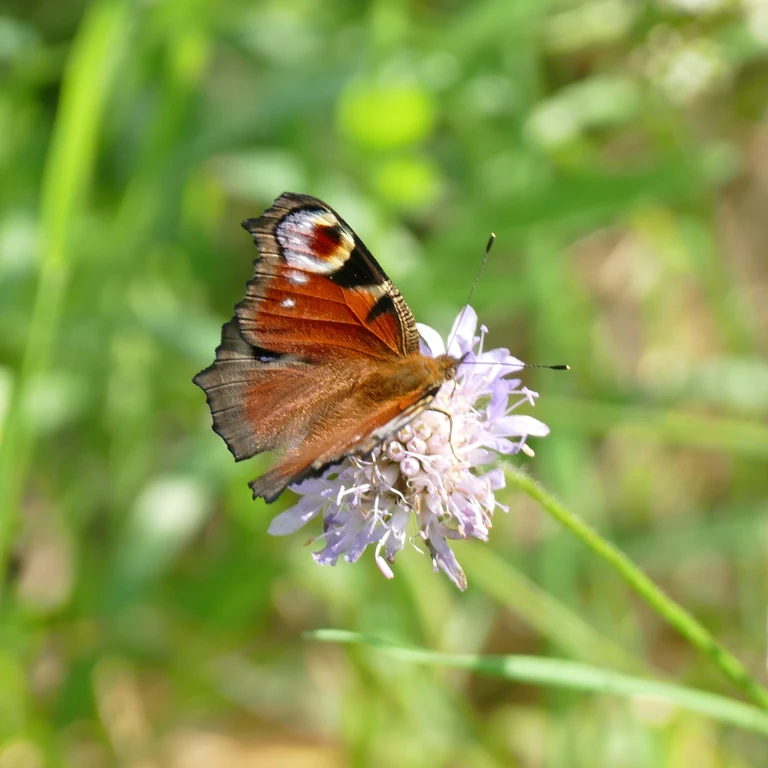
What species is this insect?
Aglais io
